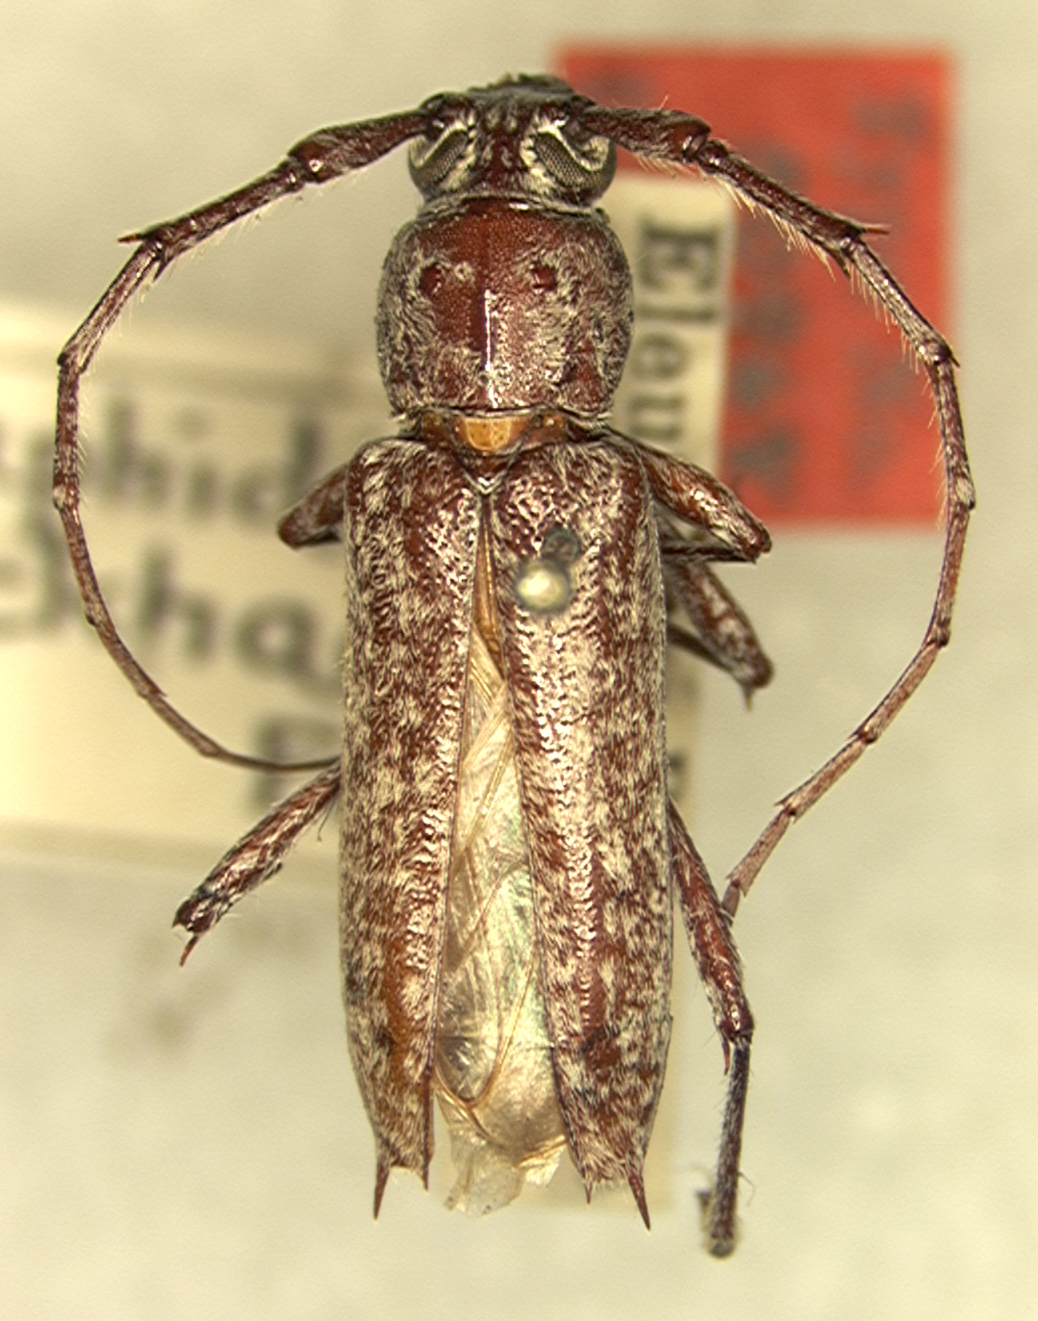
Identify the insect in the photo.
Elaphidion manni (also Elaphidion wickhami)
